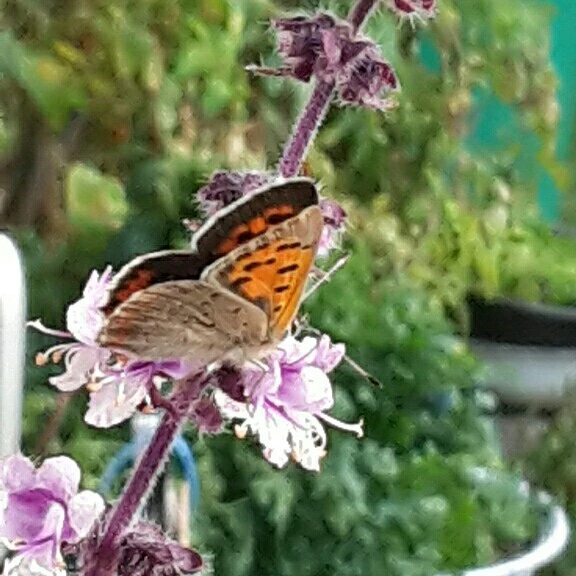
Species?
Lycaena phlaeas
